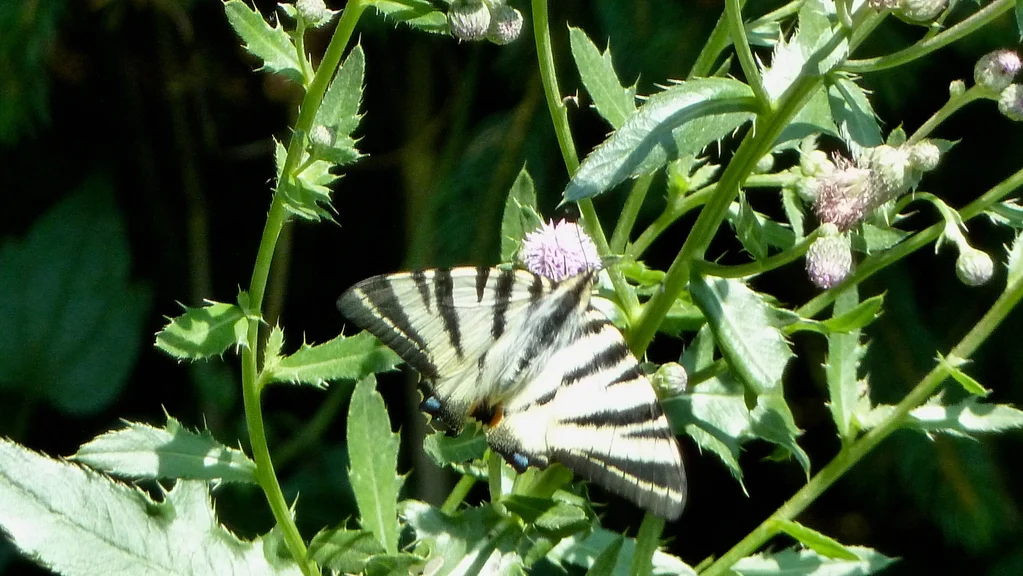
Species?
Iphiclides podalirius
